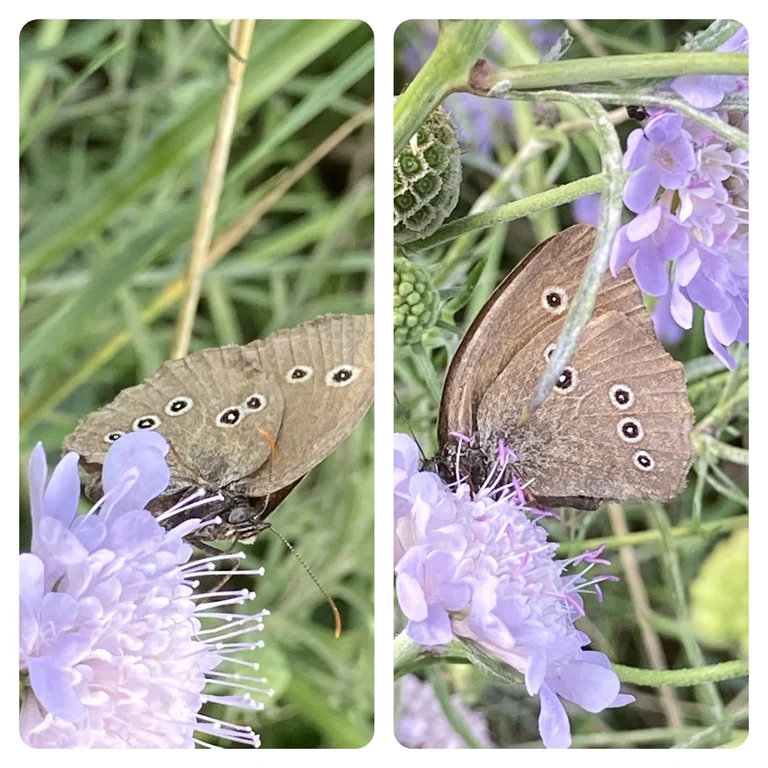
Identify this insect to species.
Aphantopus hyperantus
